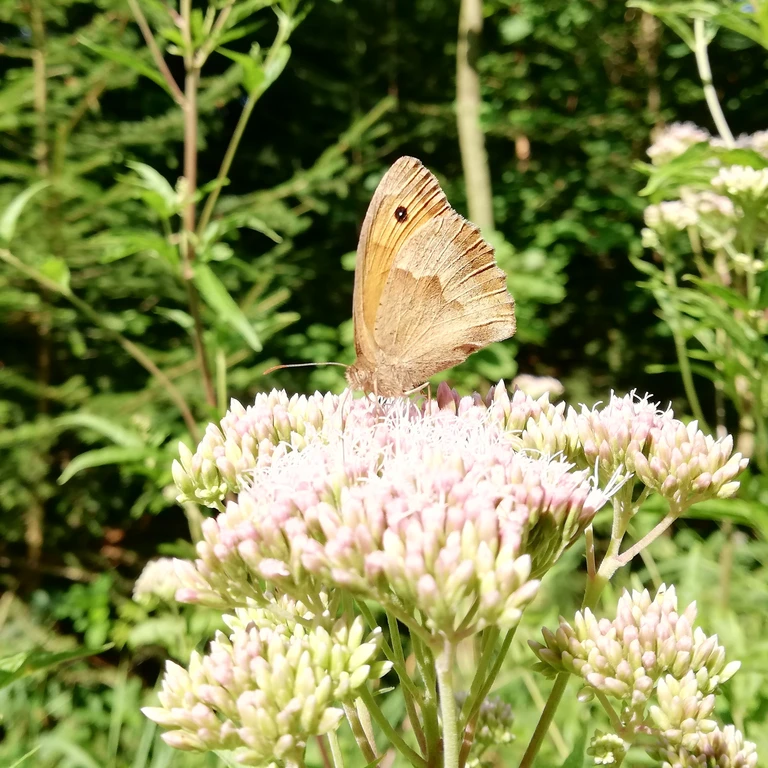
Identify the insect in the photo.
Maniola jurtina
